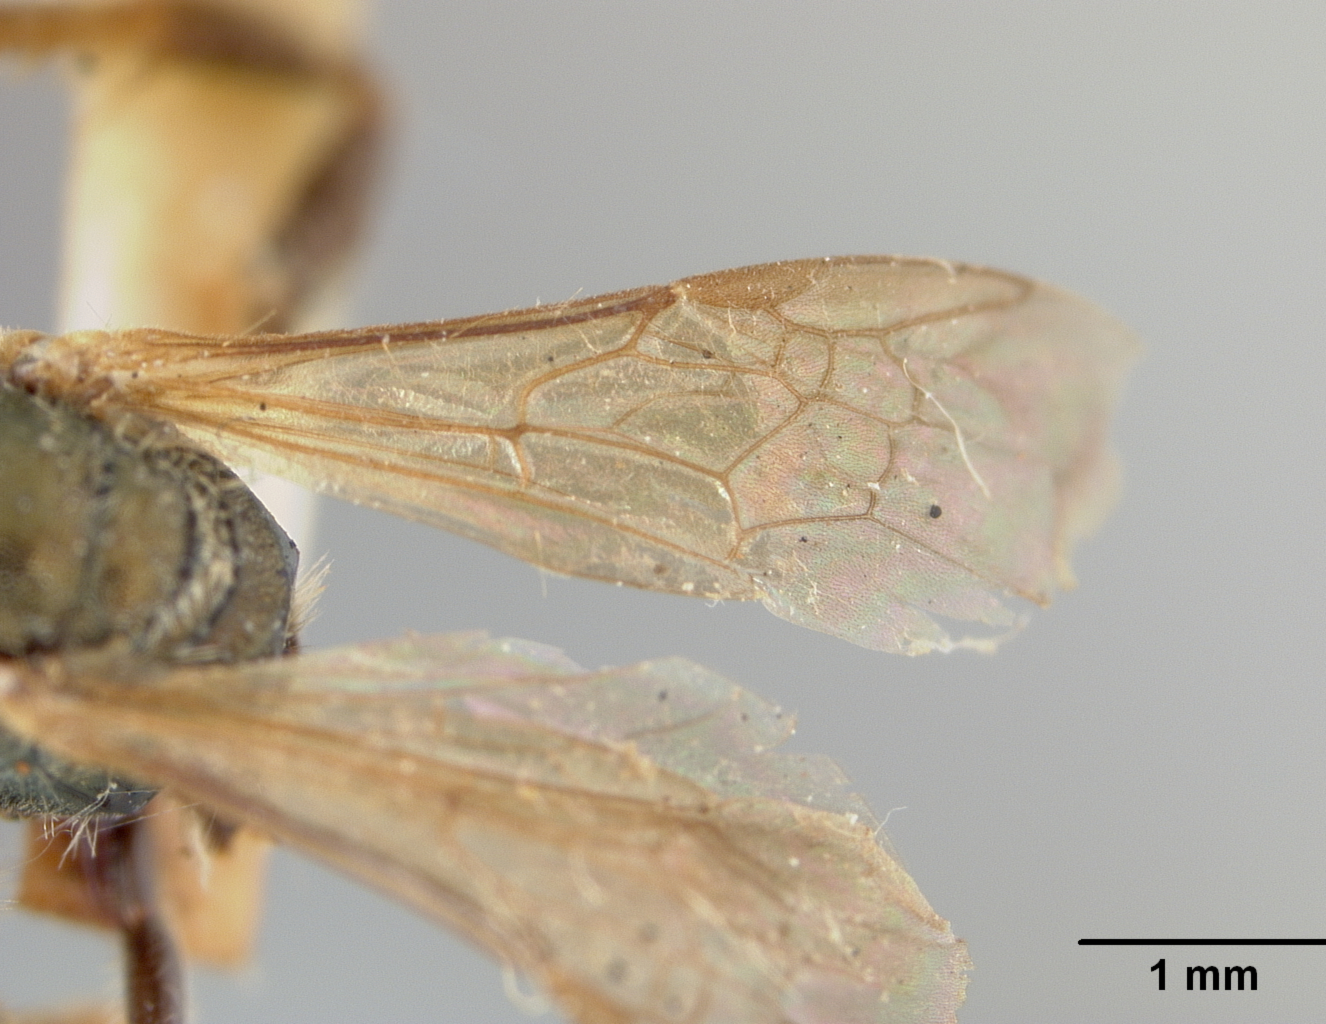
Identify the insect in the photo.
Halictus nikkoensis
